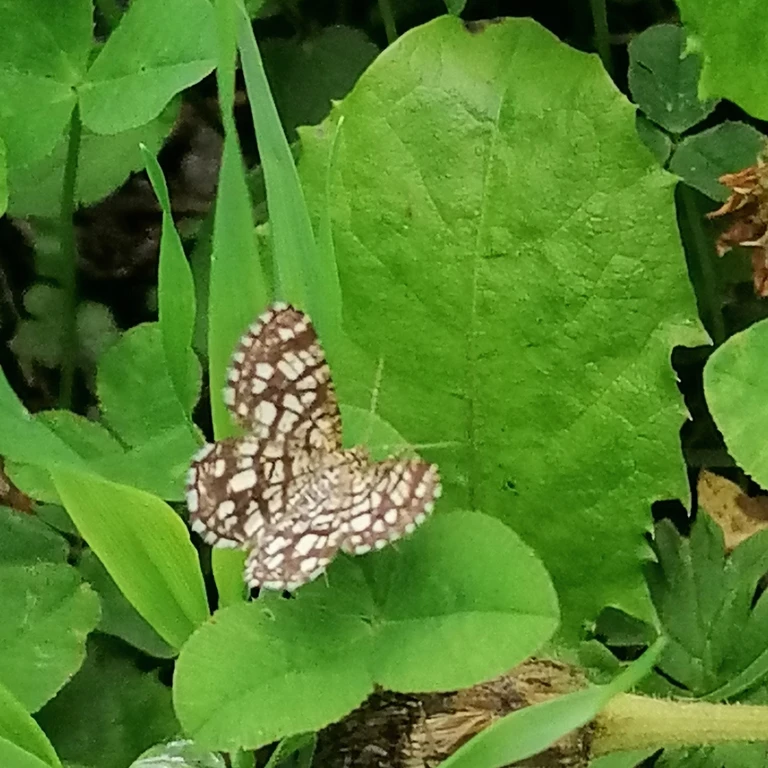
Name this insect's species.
Chiasmia clathrata
